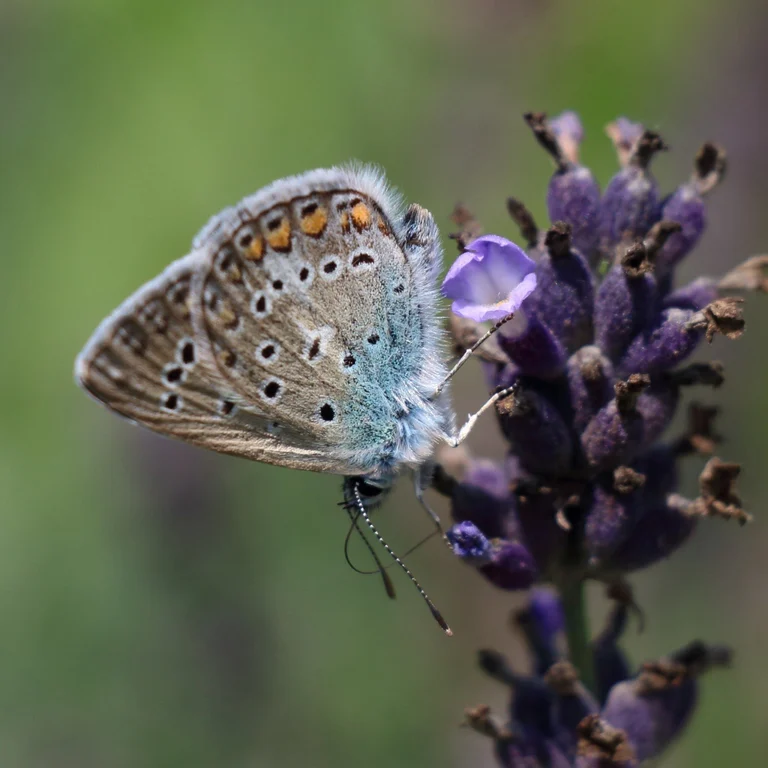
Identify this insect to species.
Polyommatus icarus
